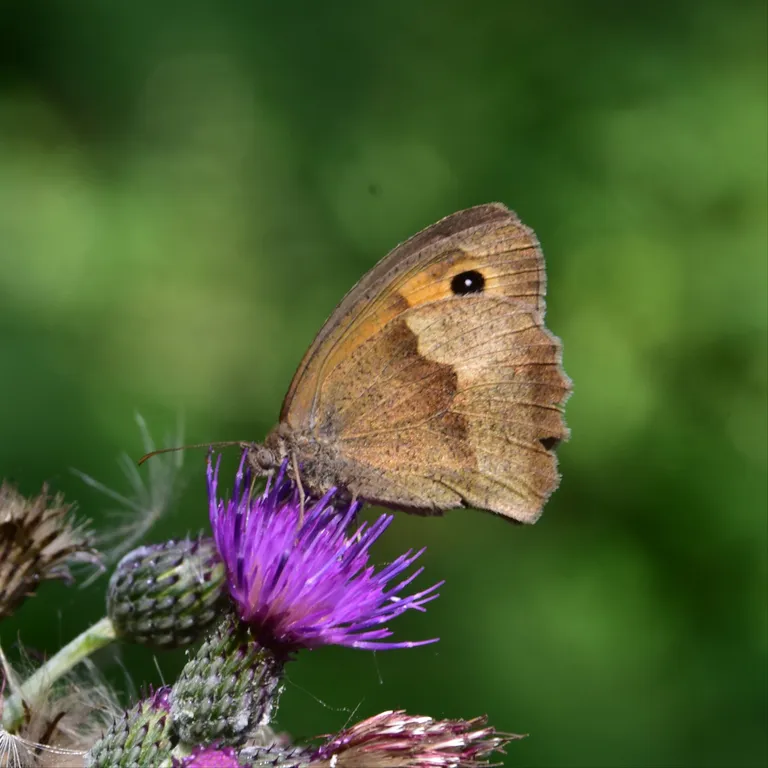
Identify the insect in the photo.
Maniola jurtina
